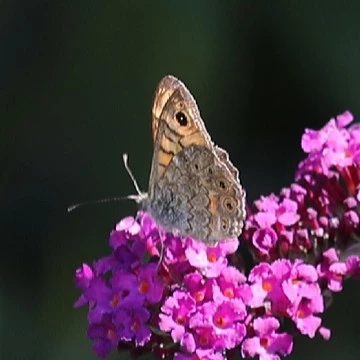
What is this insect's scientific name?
Lasiommata megera (also Pararge megera)
